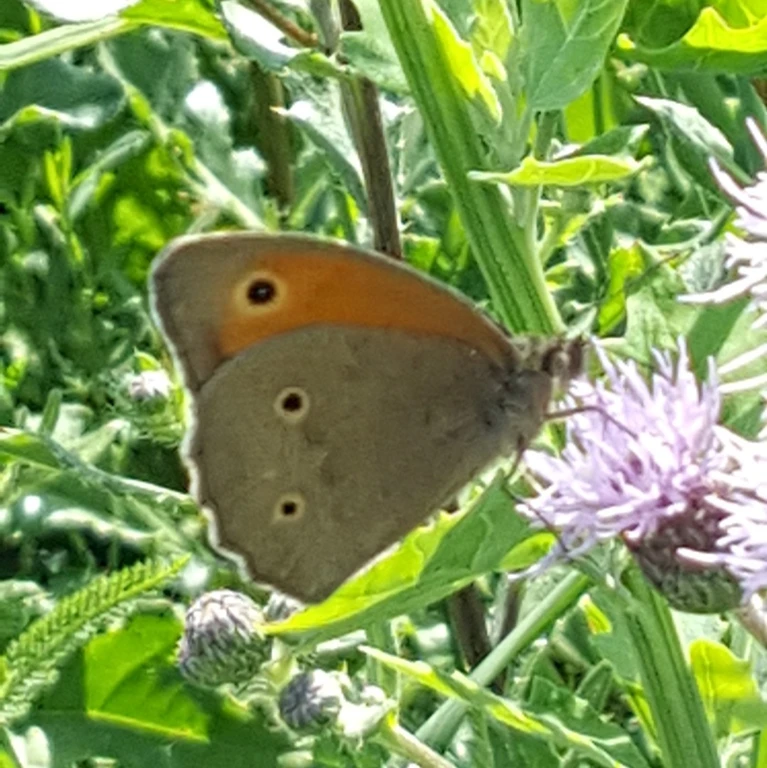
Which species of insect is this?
Maniola jurtina
